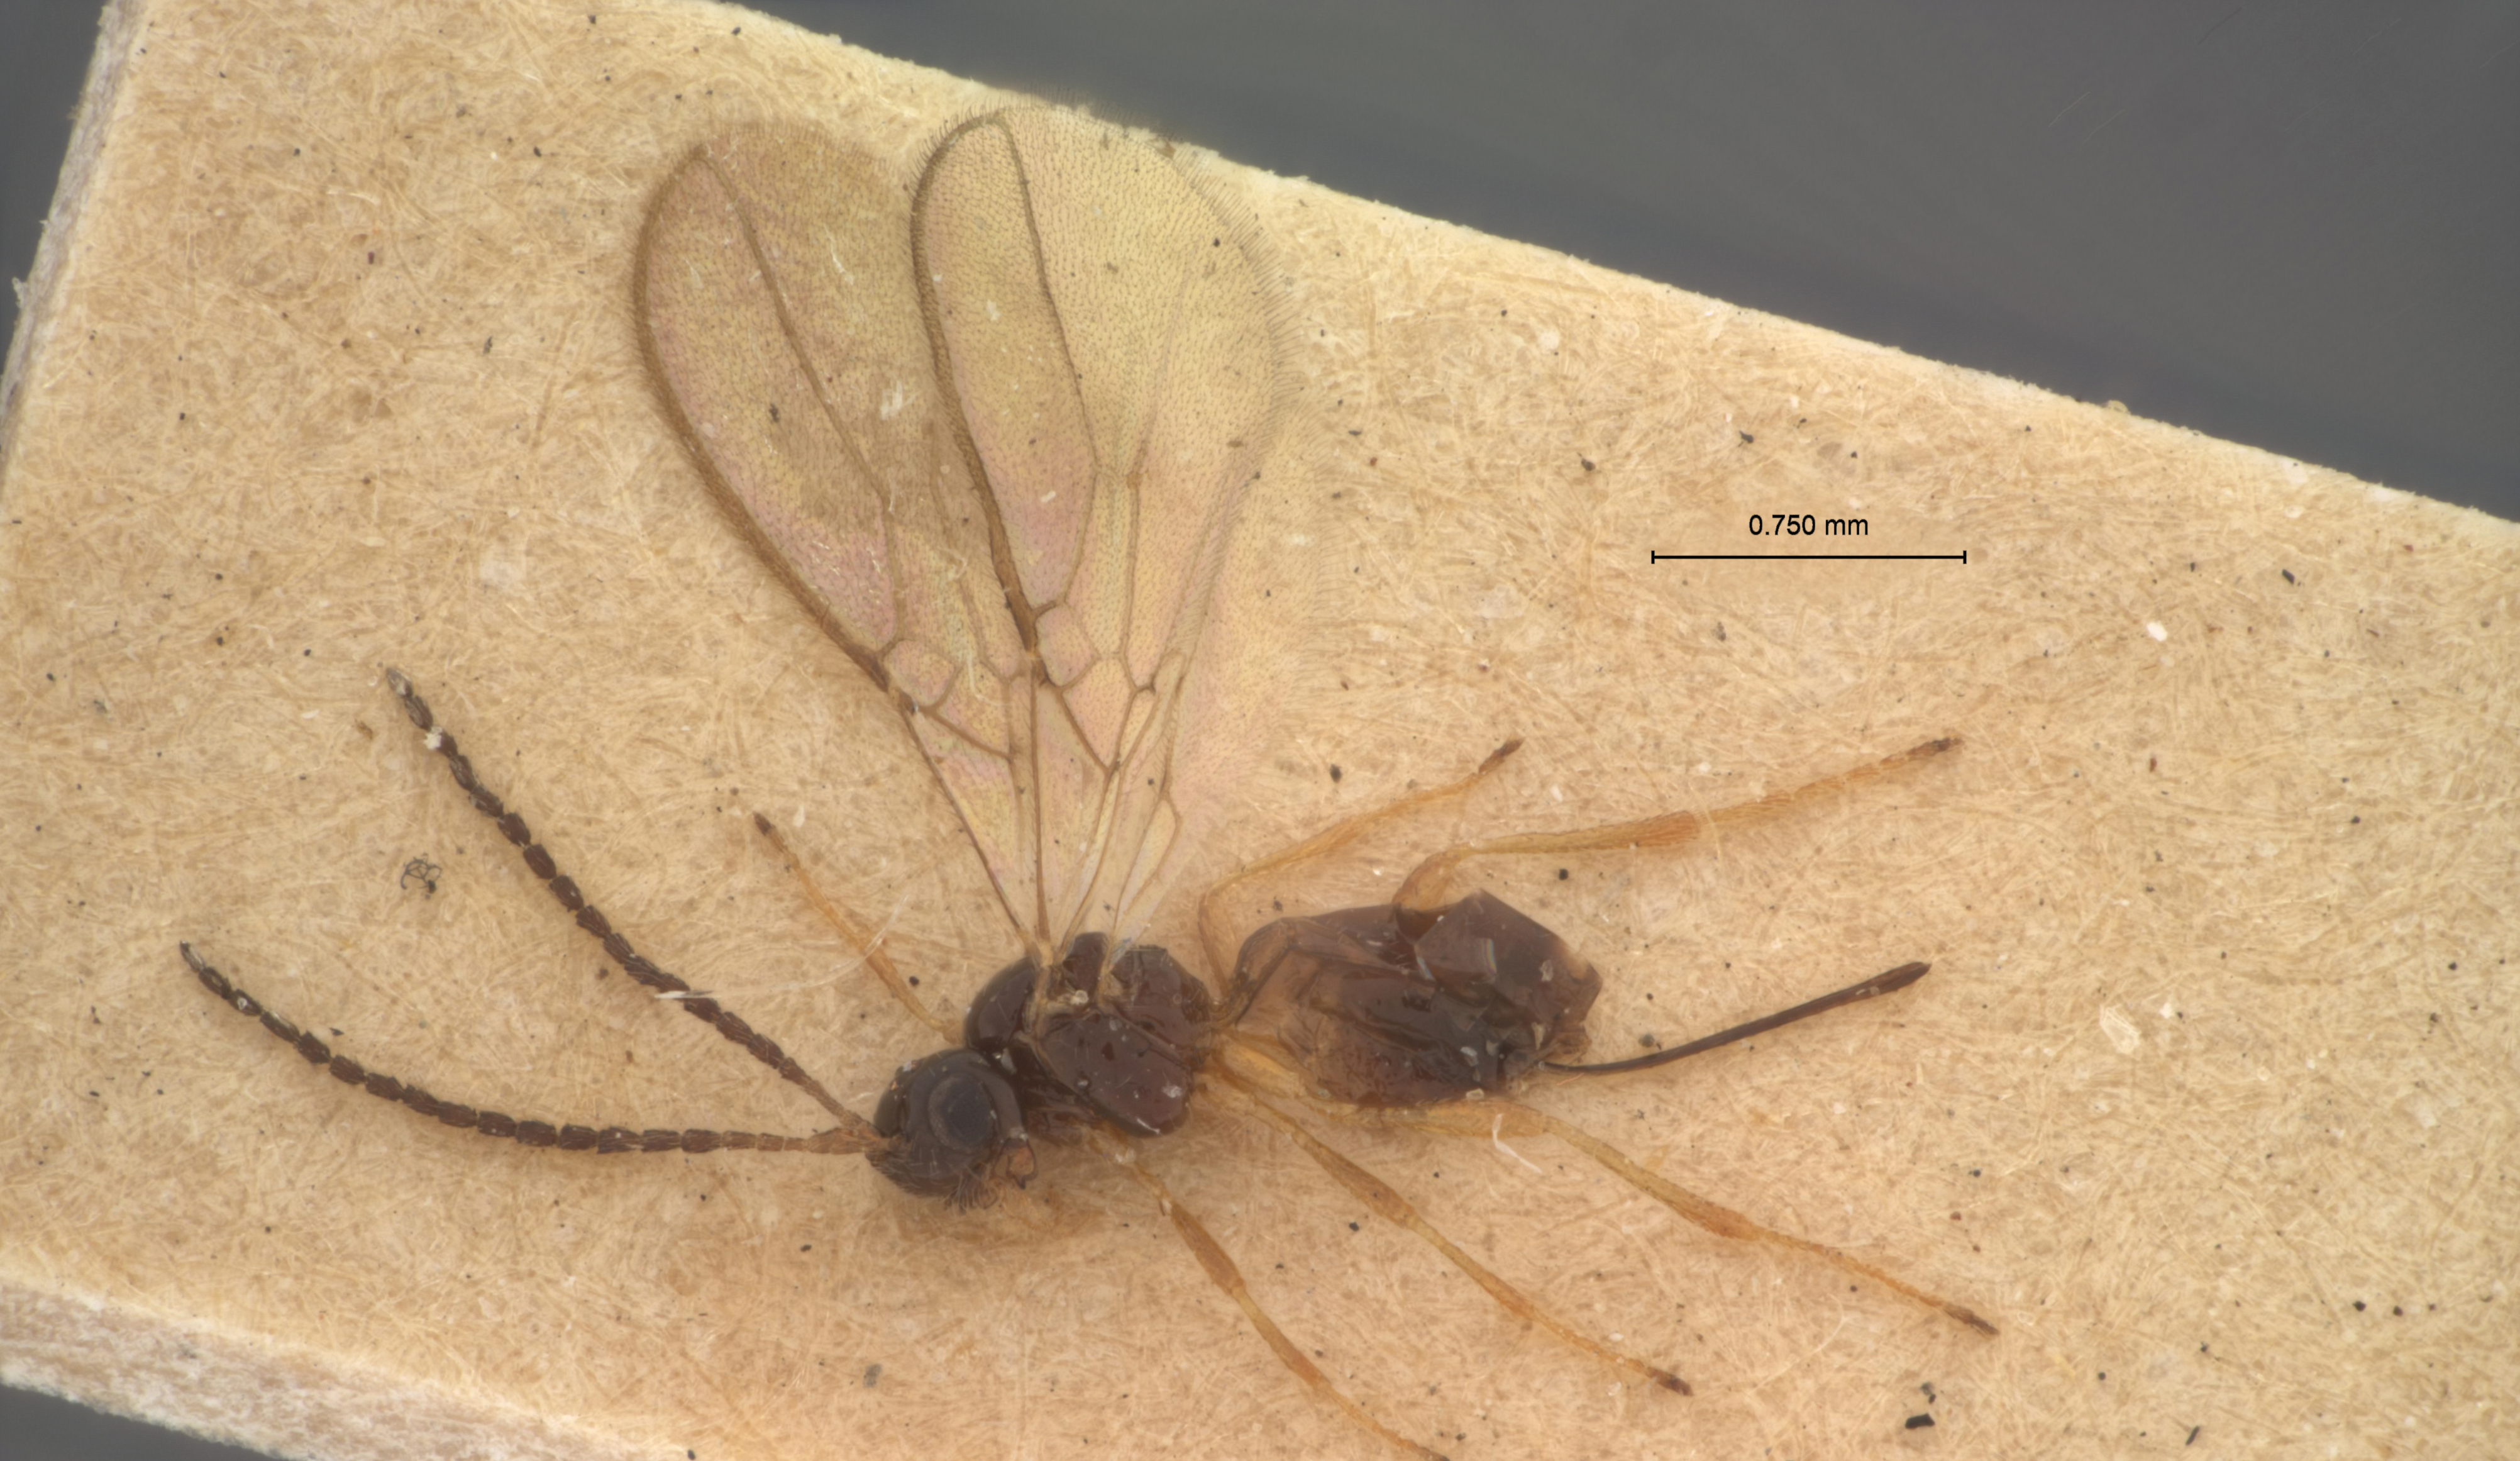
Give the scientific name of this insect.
Aspilota divisa
